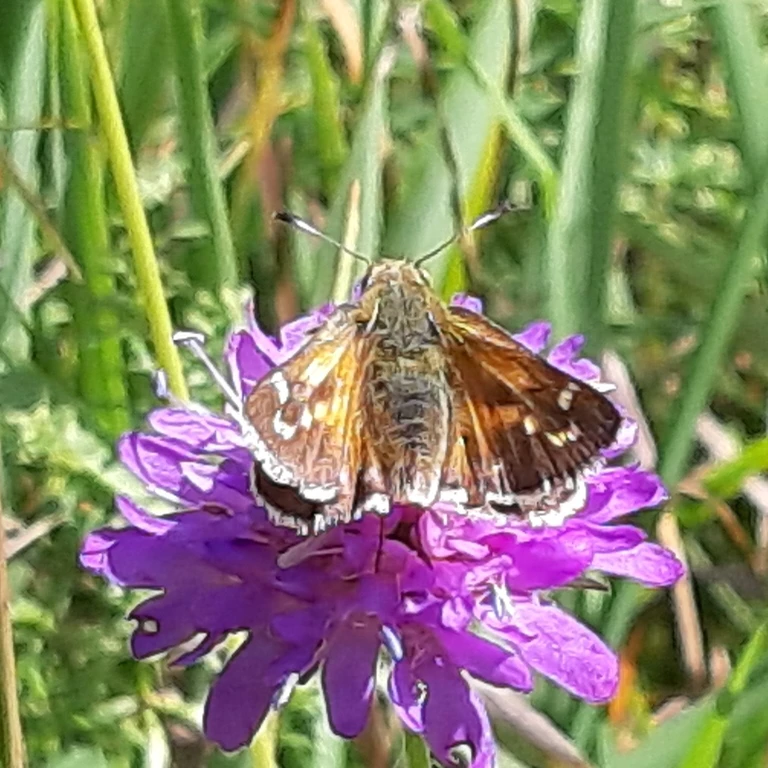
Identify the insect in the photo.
Hesperia comma
